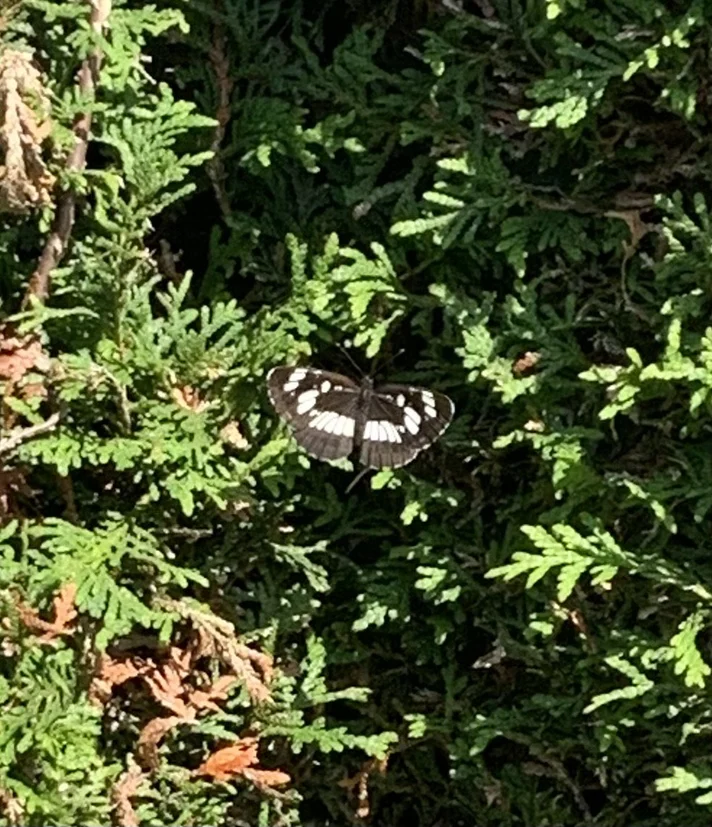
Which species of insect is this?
Neptis rivularis
